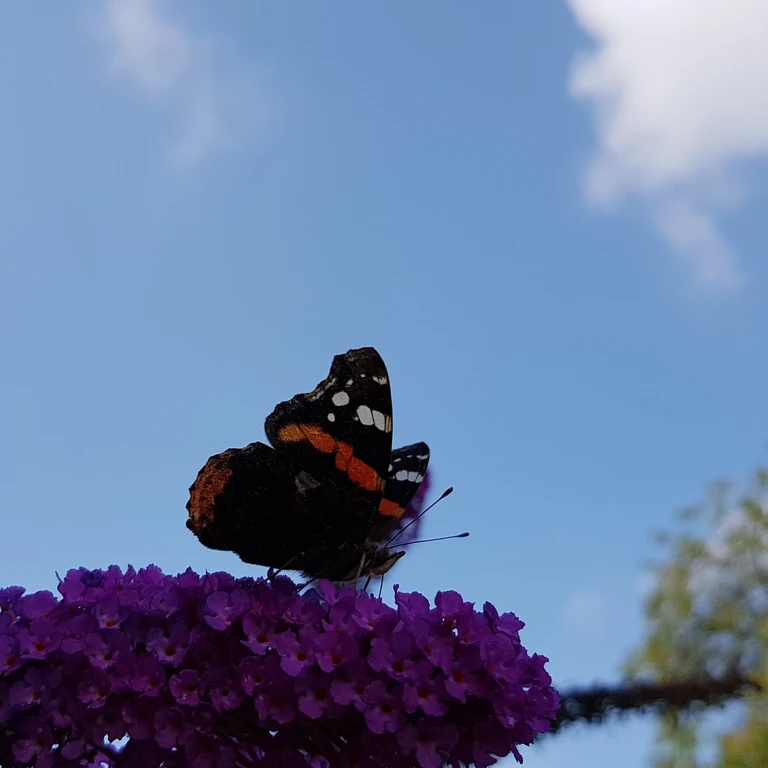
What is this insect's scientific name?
Vanessa atalanta
